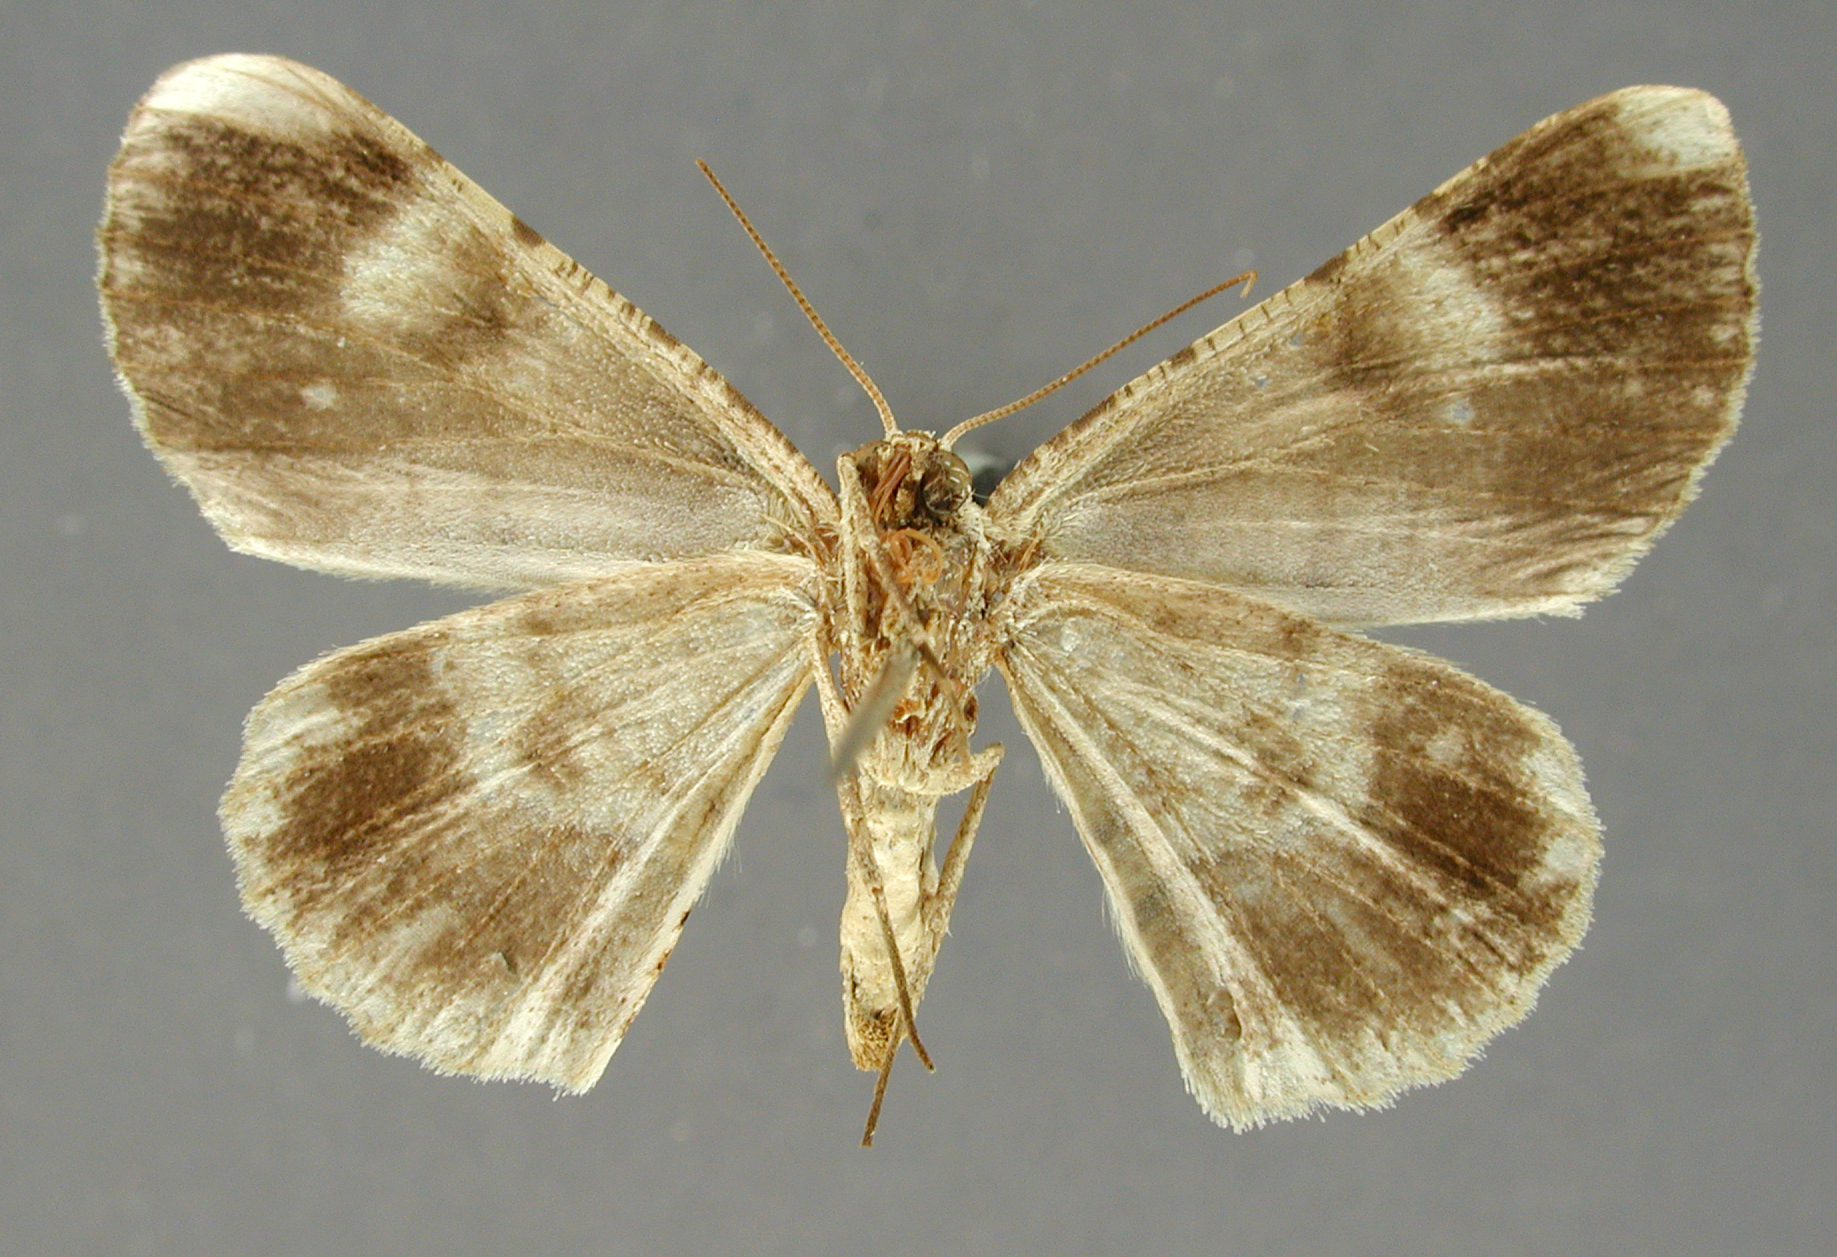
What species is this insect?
Boarmia luciaria
